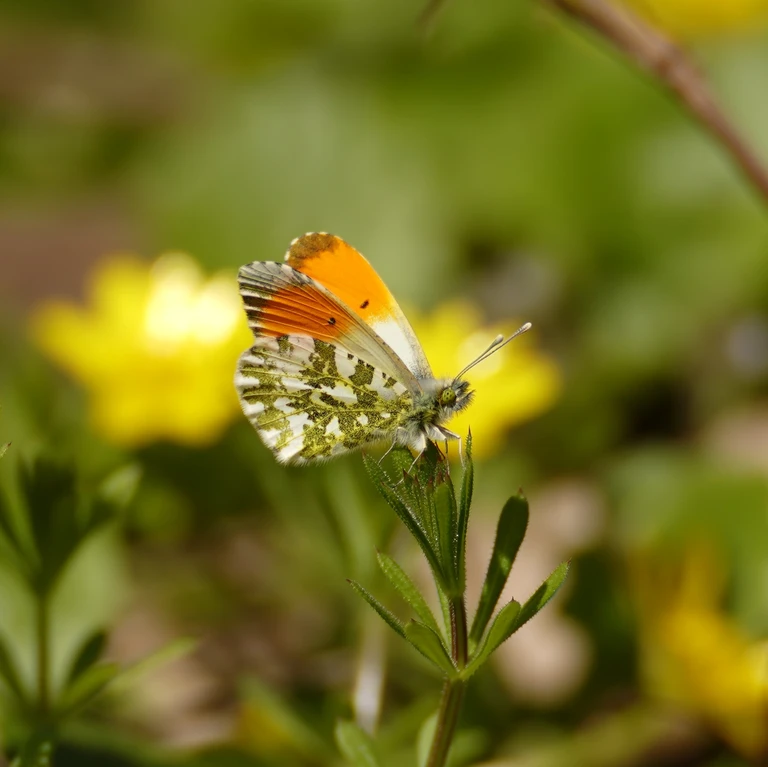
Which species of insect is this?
Anthocharis cardamines
